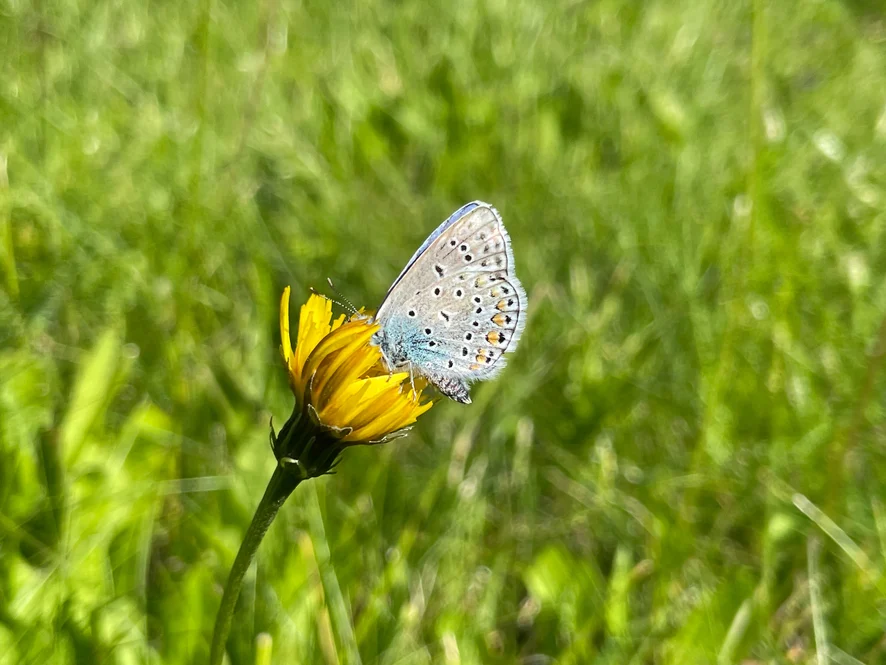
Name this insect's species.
Polyommatus icarus
